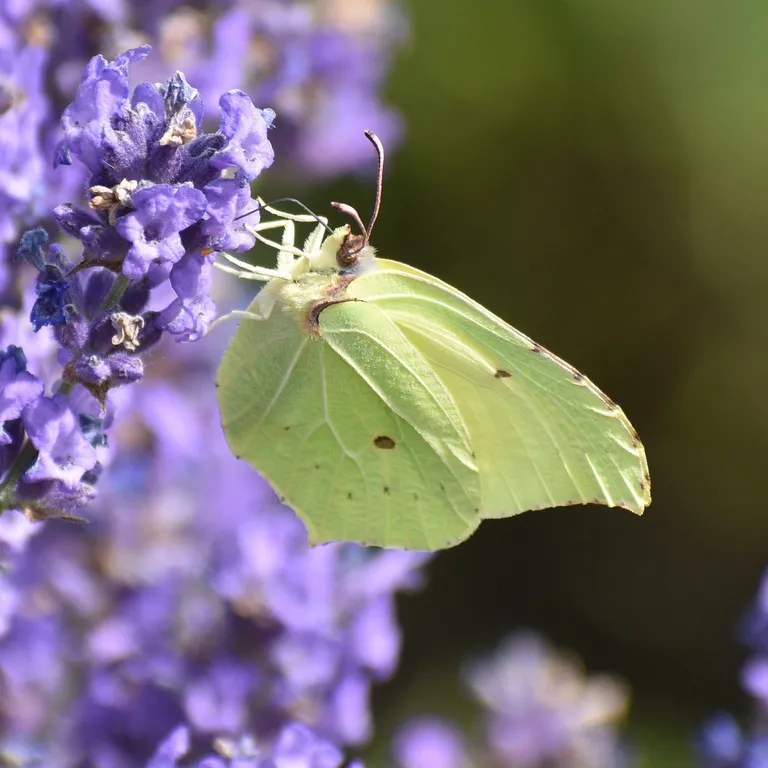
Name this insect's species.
Gonepteryx rhamni
